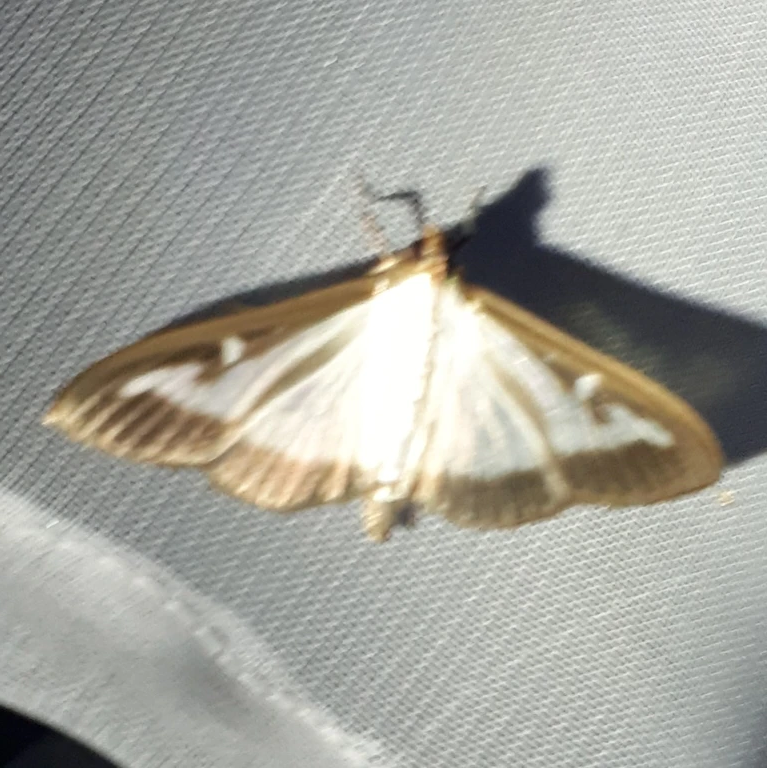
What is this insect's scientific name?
Cydalima perspectalis
